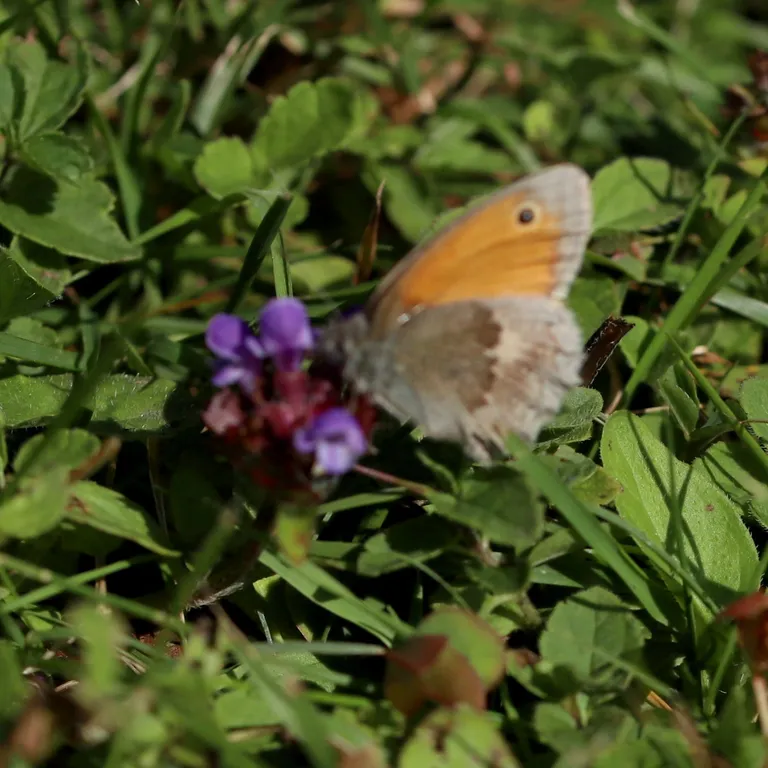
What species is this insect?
Coenonympha pamphilus
